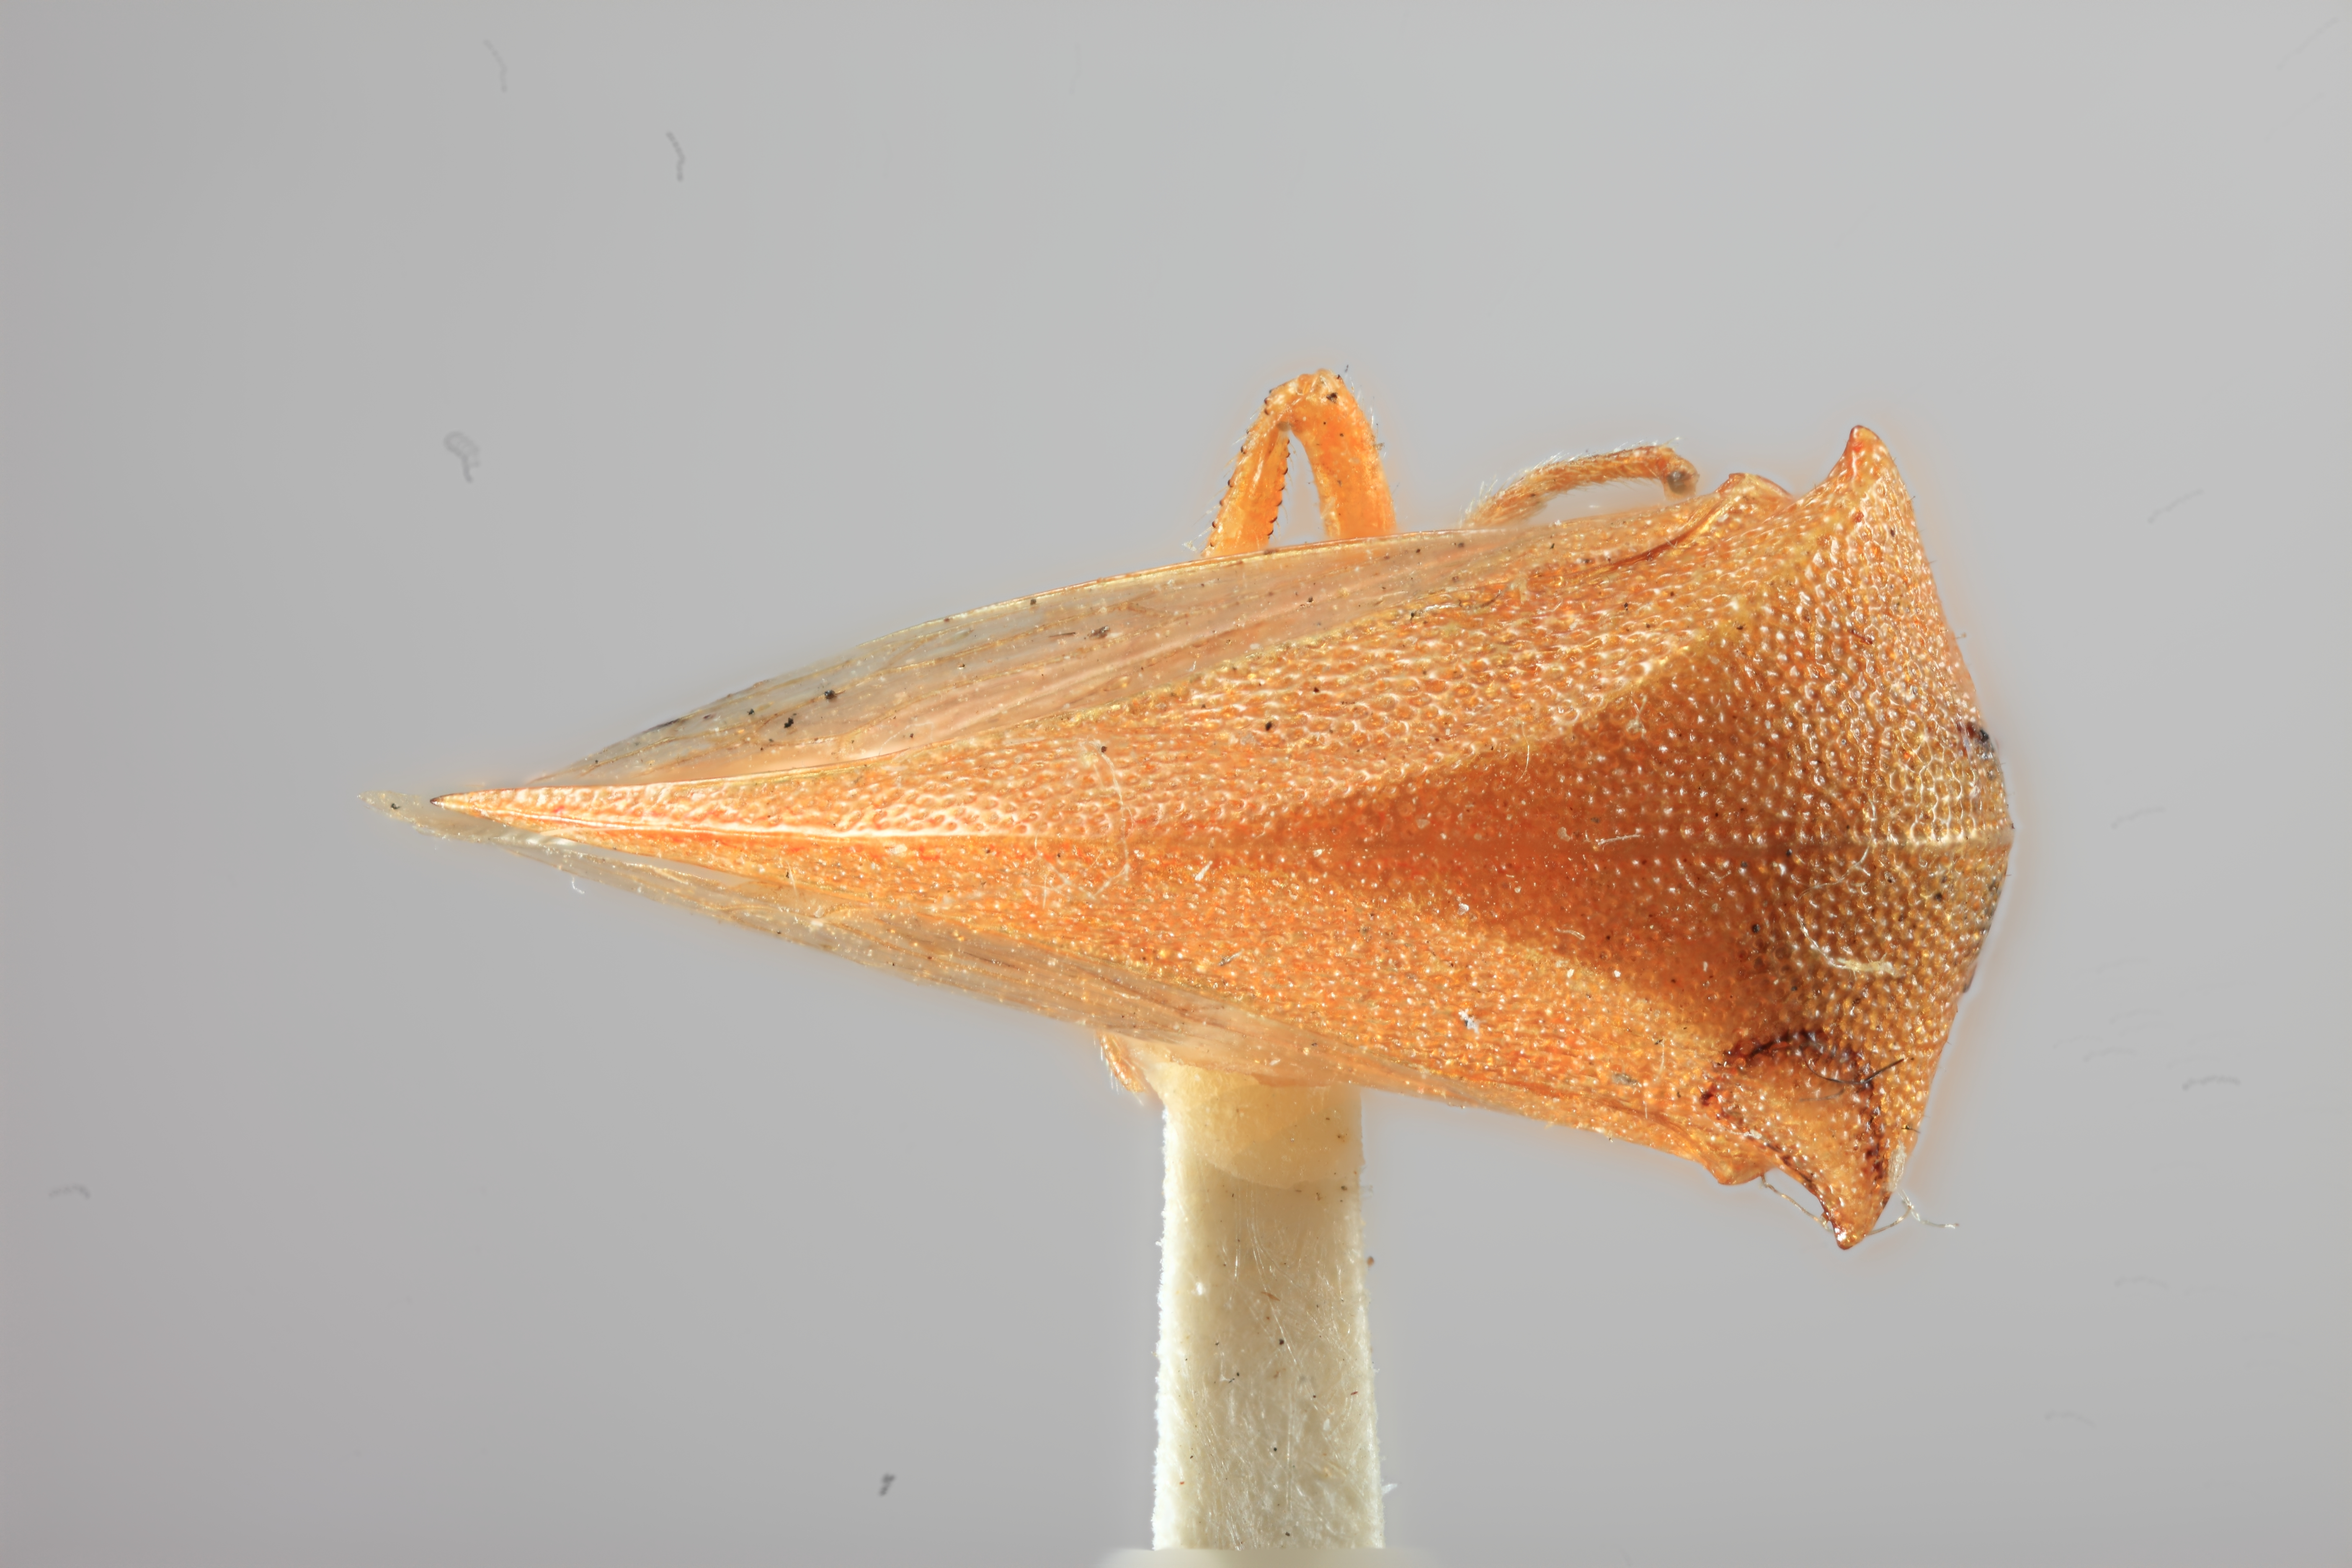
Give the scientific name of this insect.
Ceresa occidentalis
